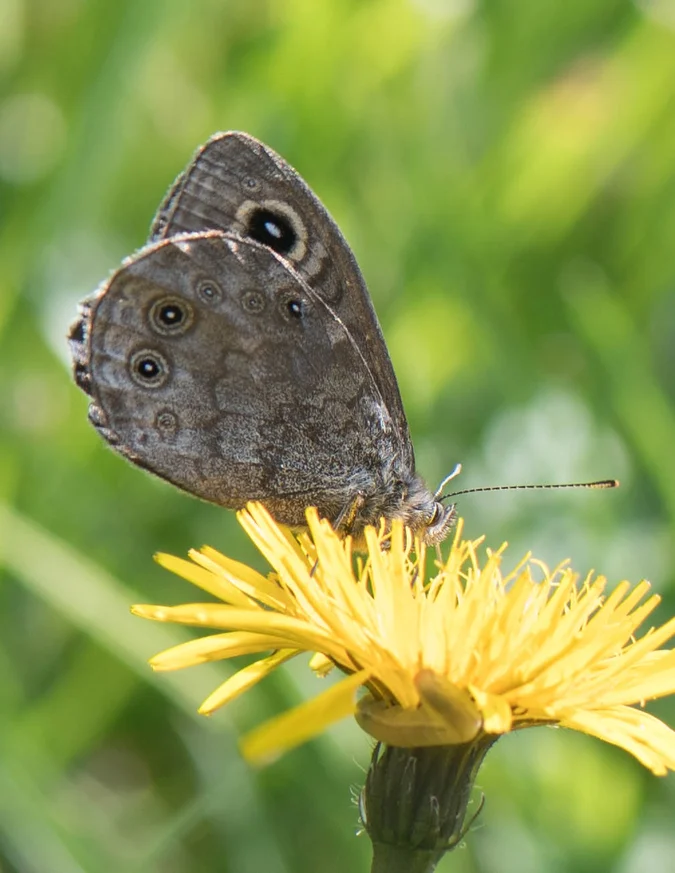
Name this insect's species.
Lasiommata maera (also Pararge maera)
